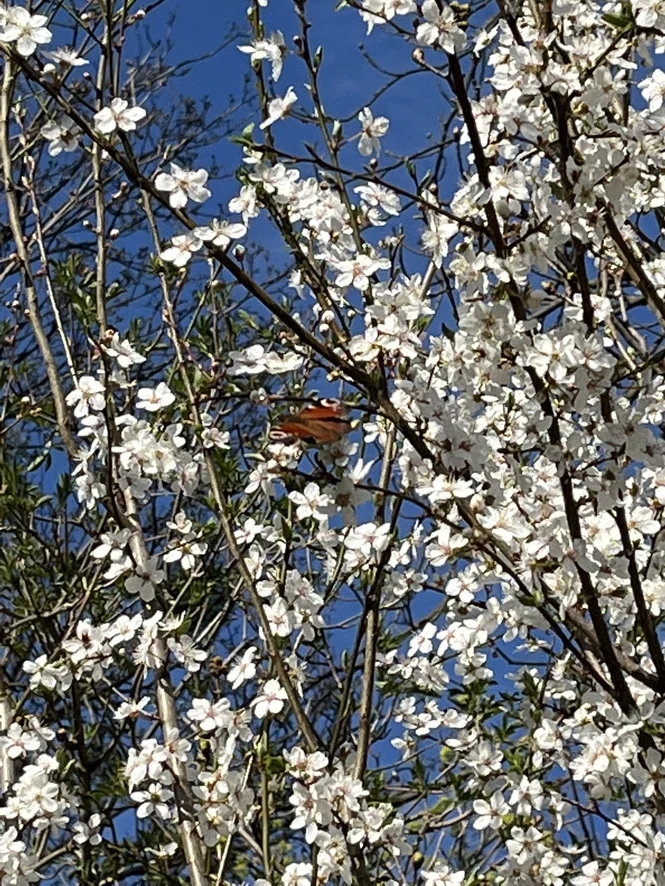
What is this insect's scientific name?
Aglais io
